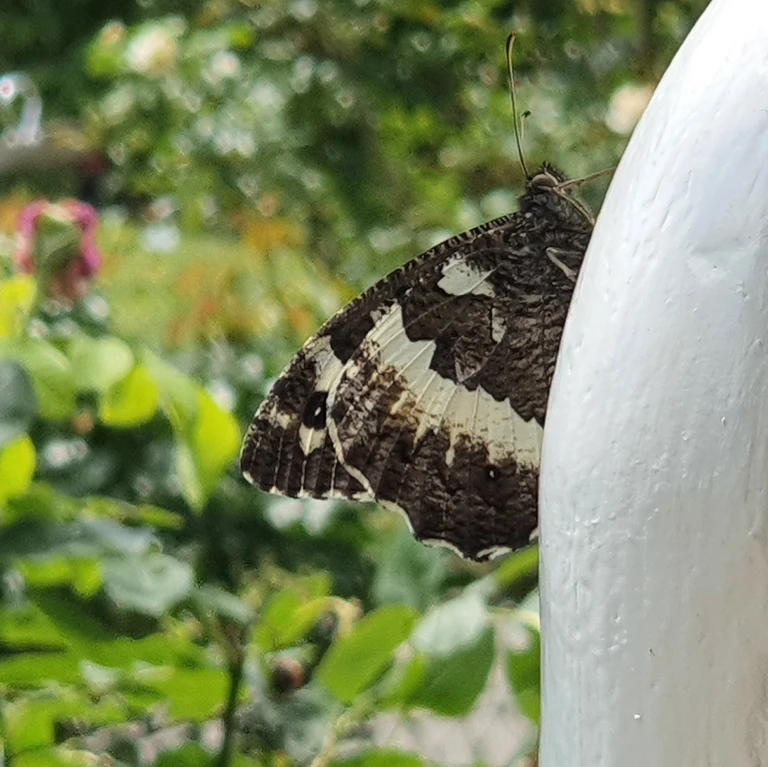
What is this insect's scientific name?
Brintesia circe
